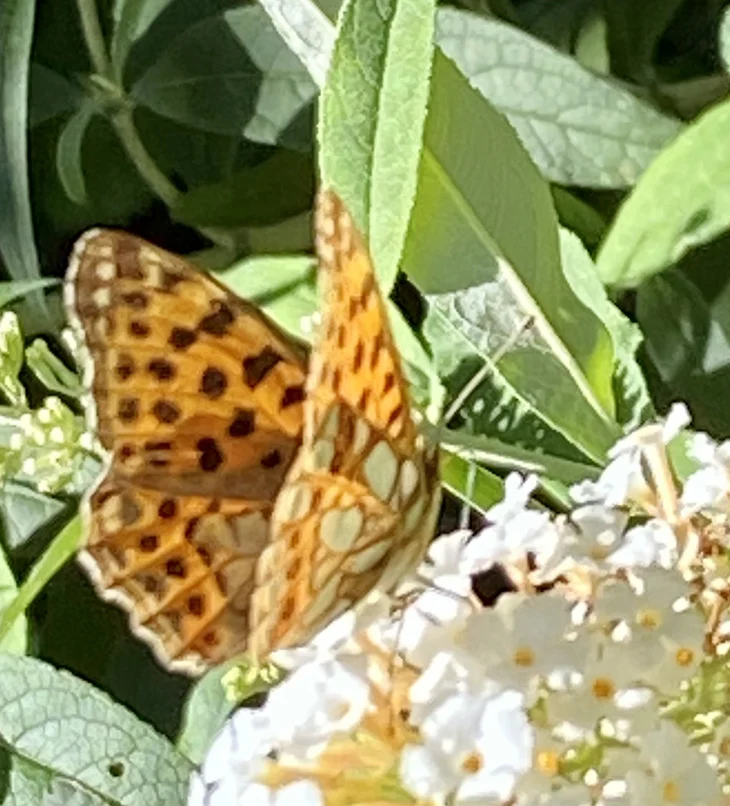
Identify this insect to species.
Issoria lathonia
